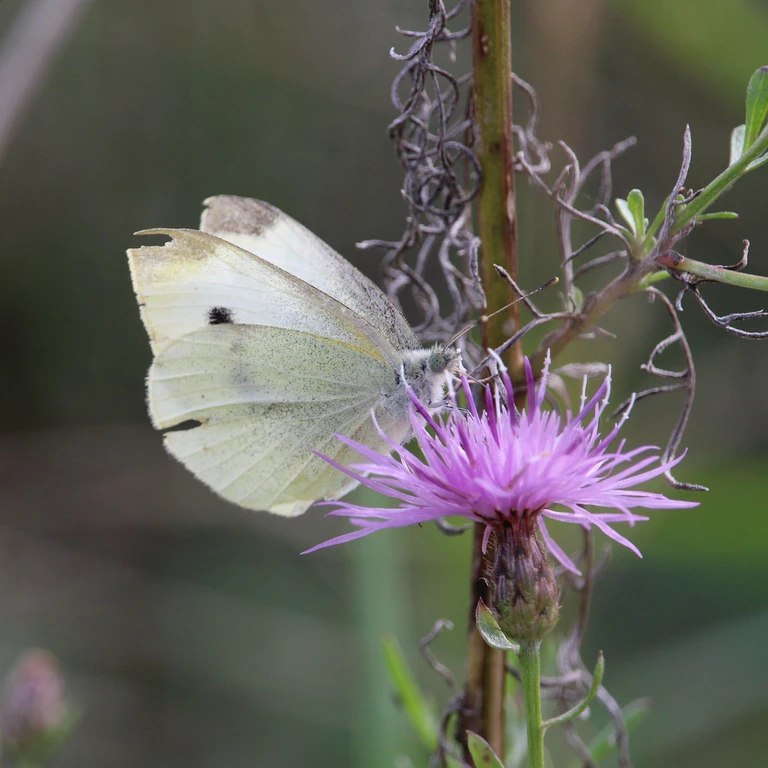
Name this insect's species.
Pieris rapae
